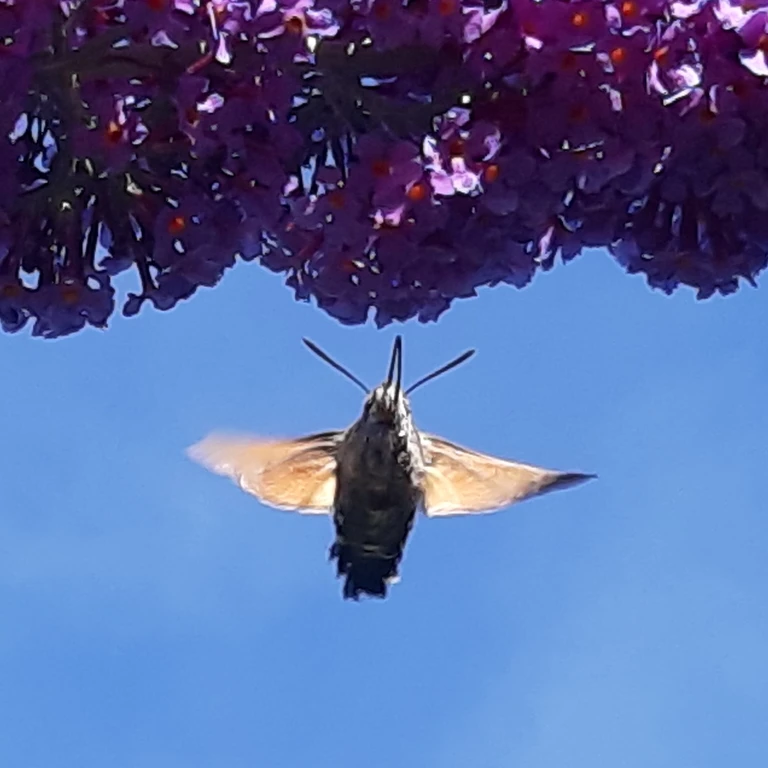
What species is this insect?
Macroglossum stellatarum
